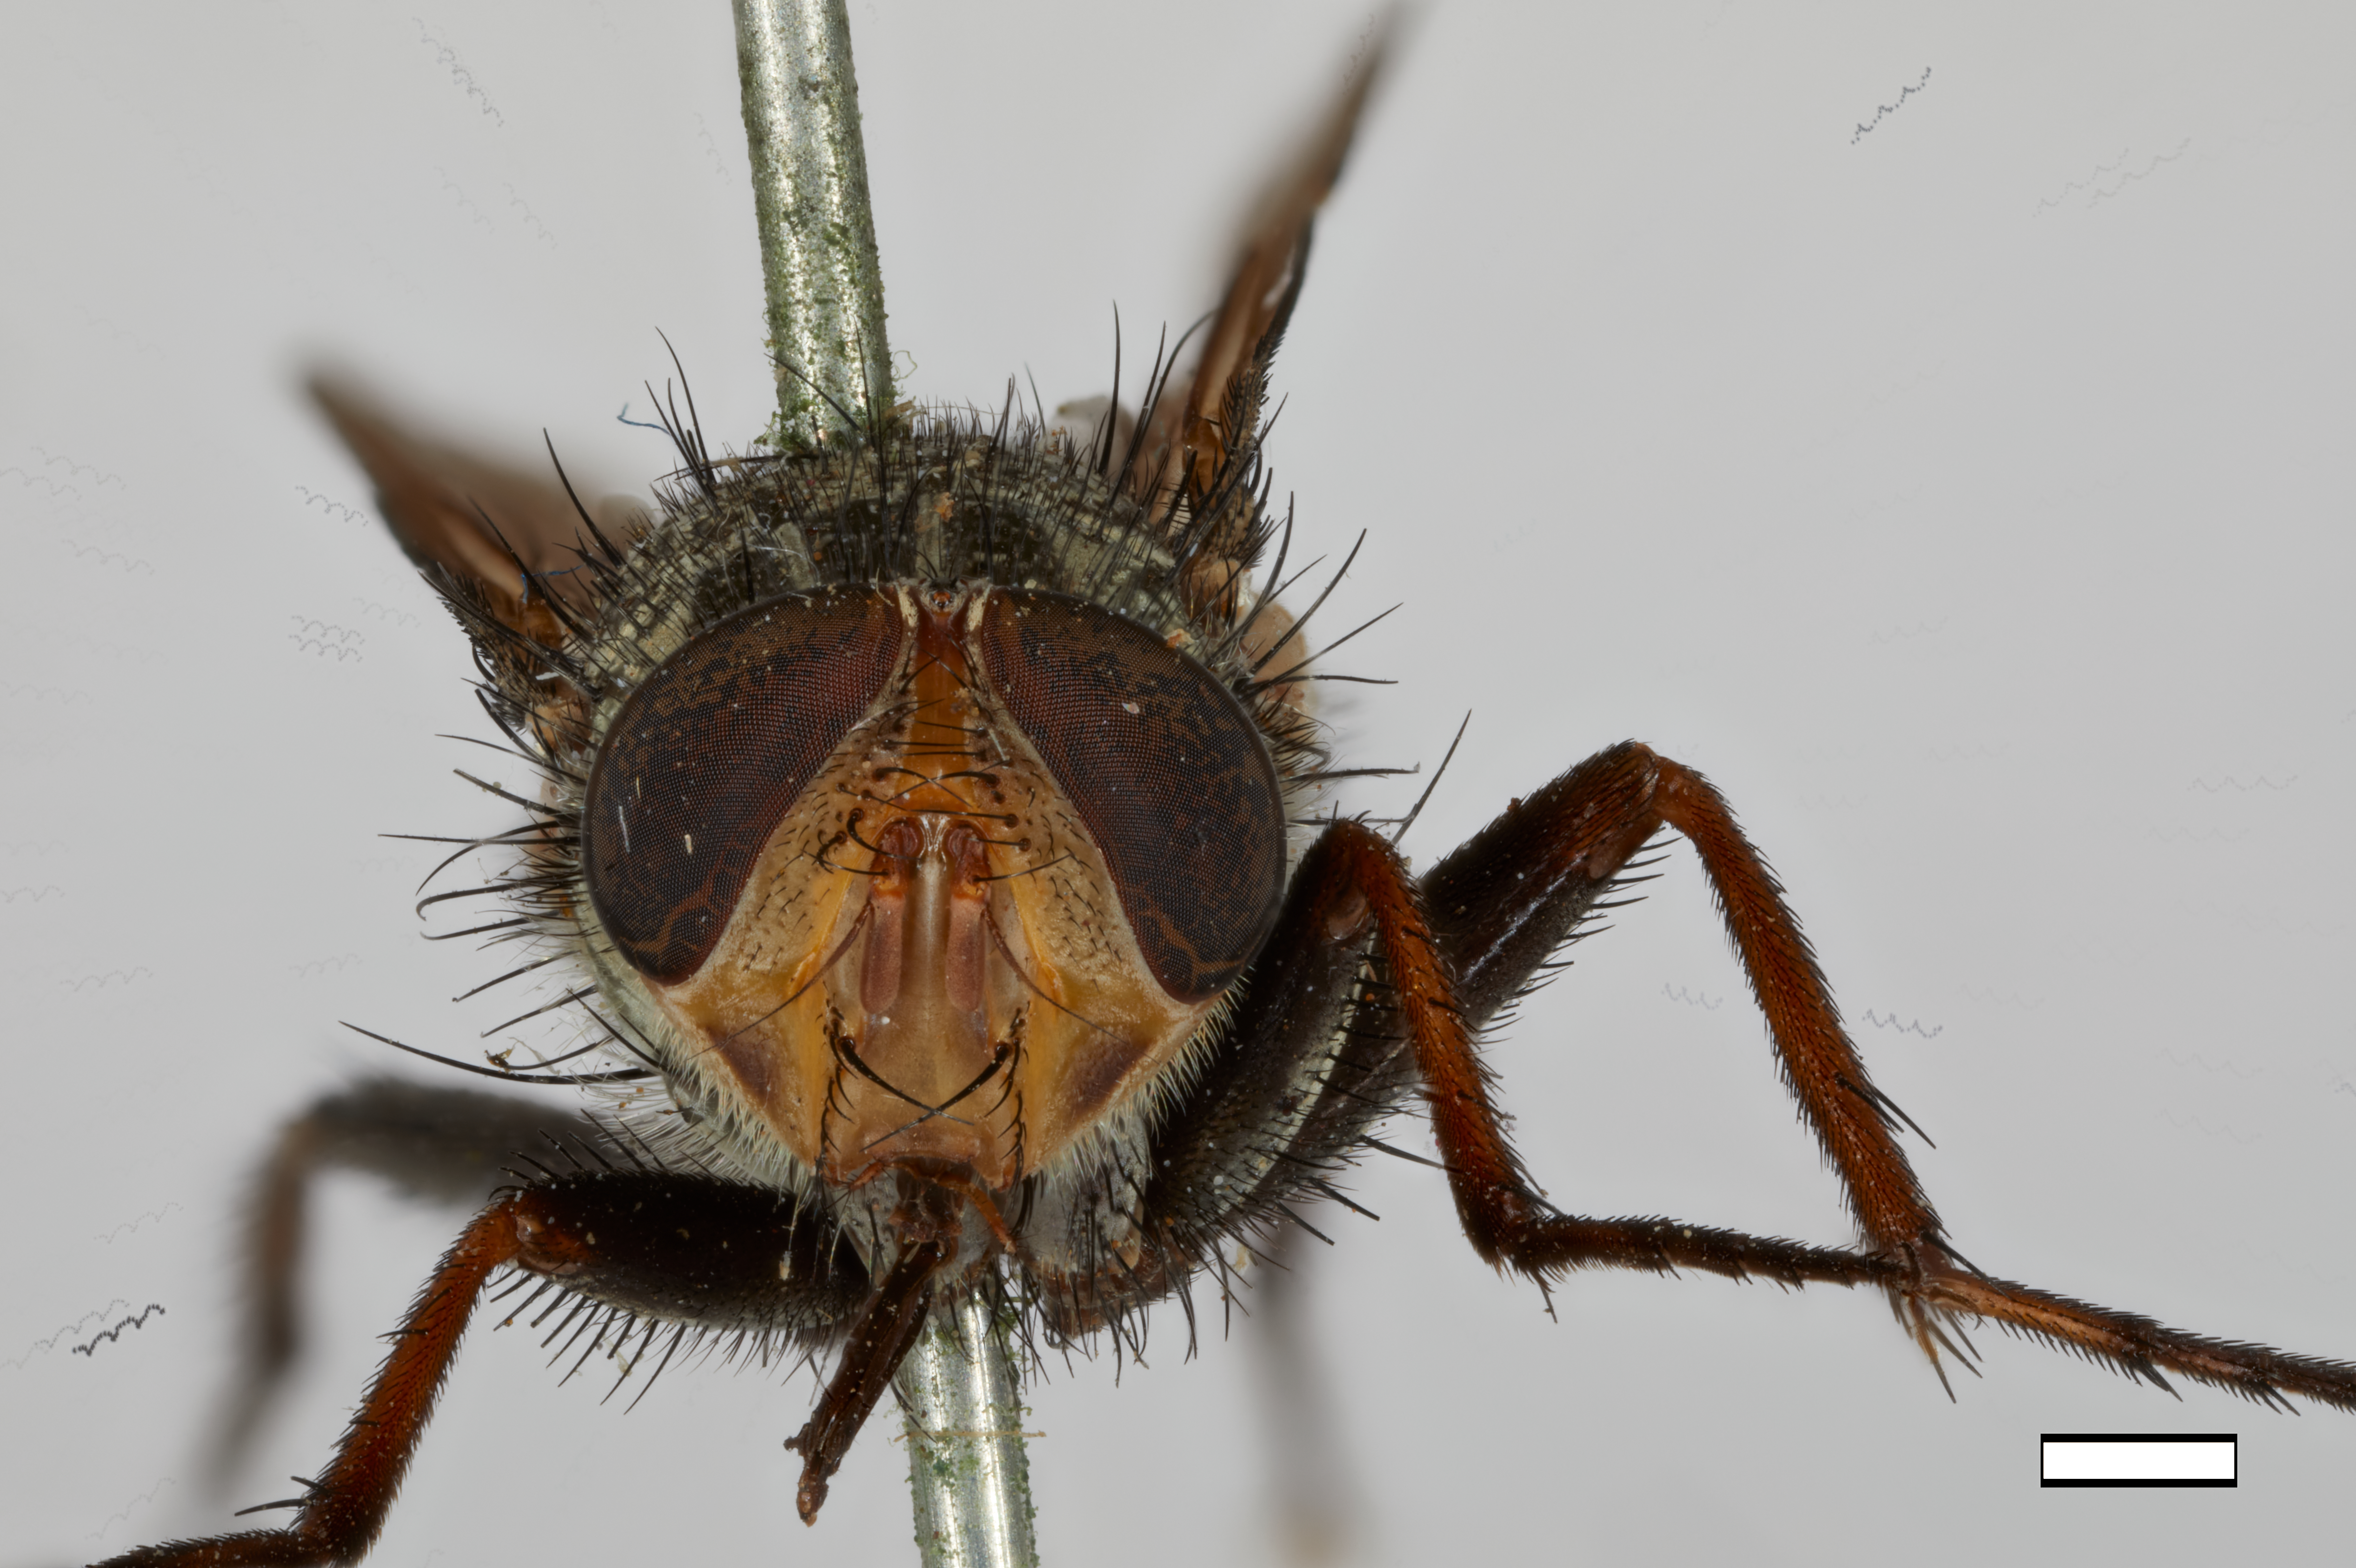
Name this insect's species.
Metallea robusta
